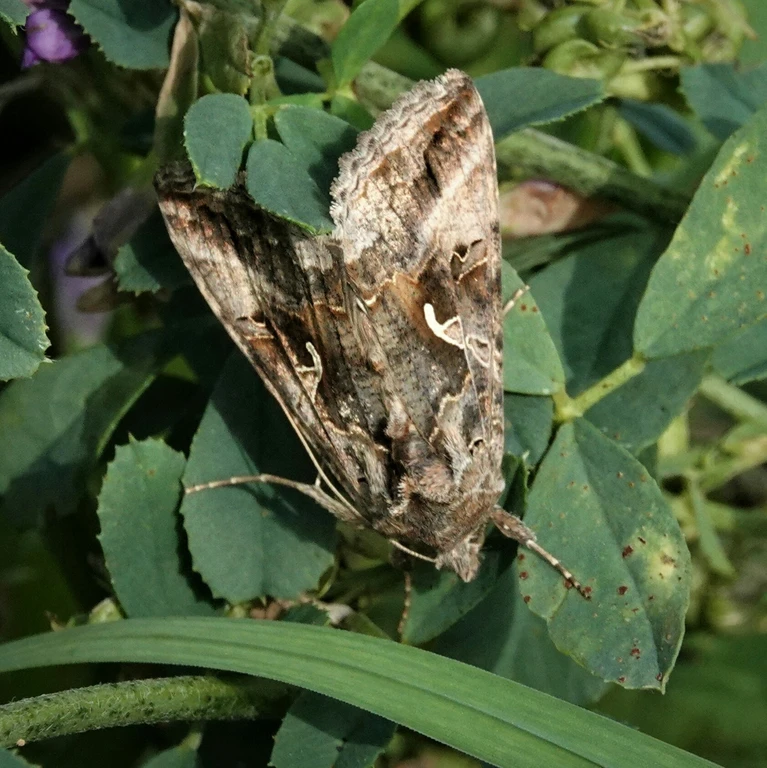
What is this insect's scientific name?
Autographa gamma
